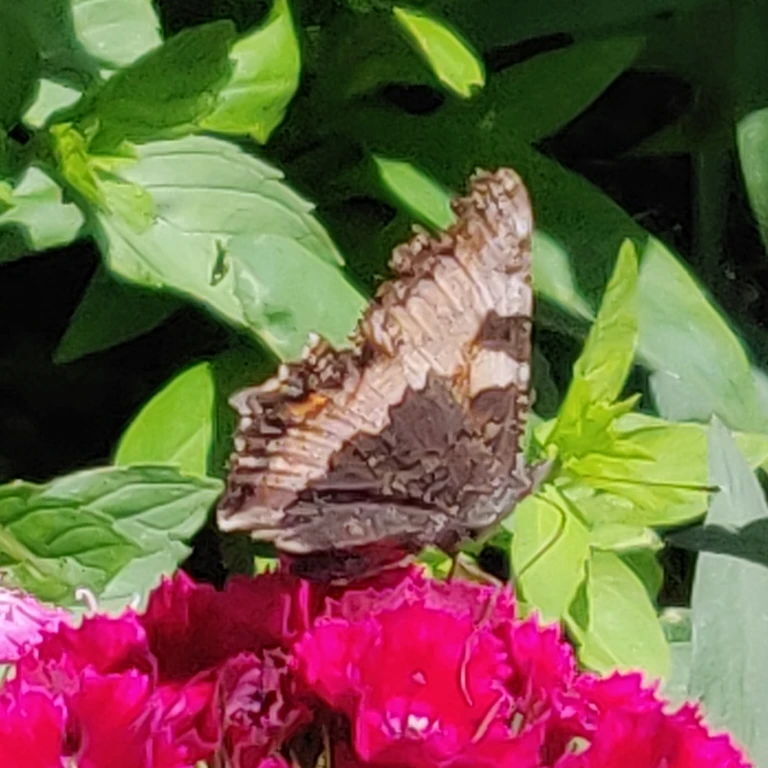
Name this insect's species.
Aglais urticae
